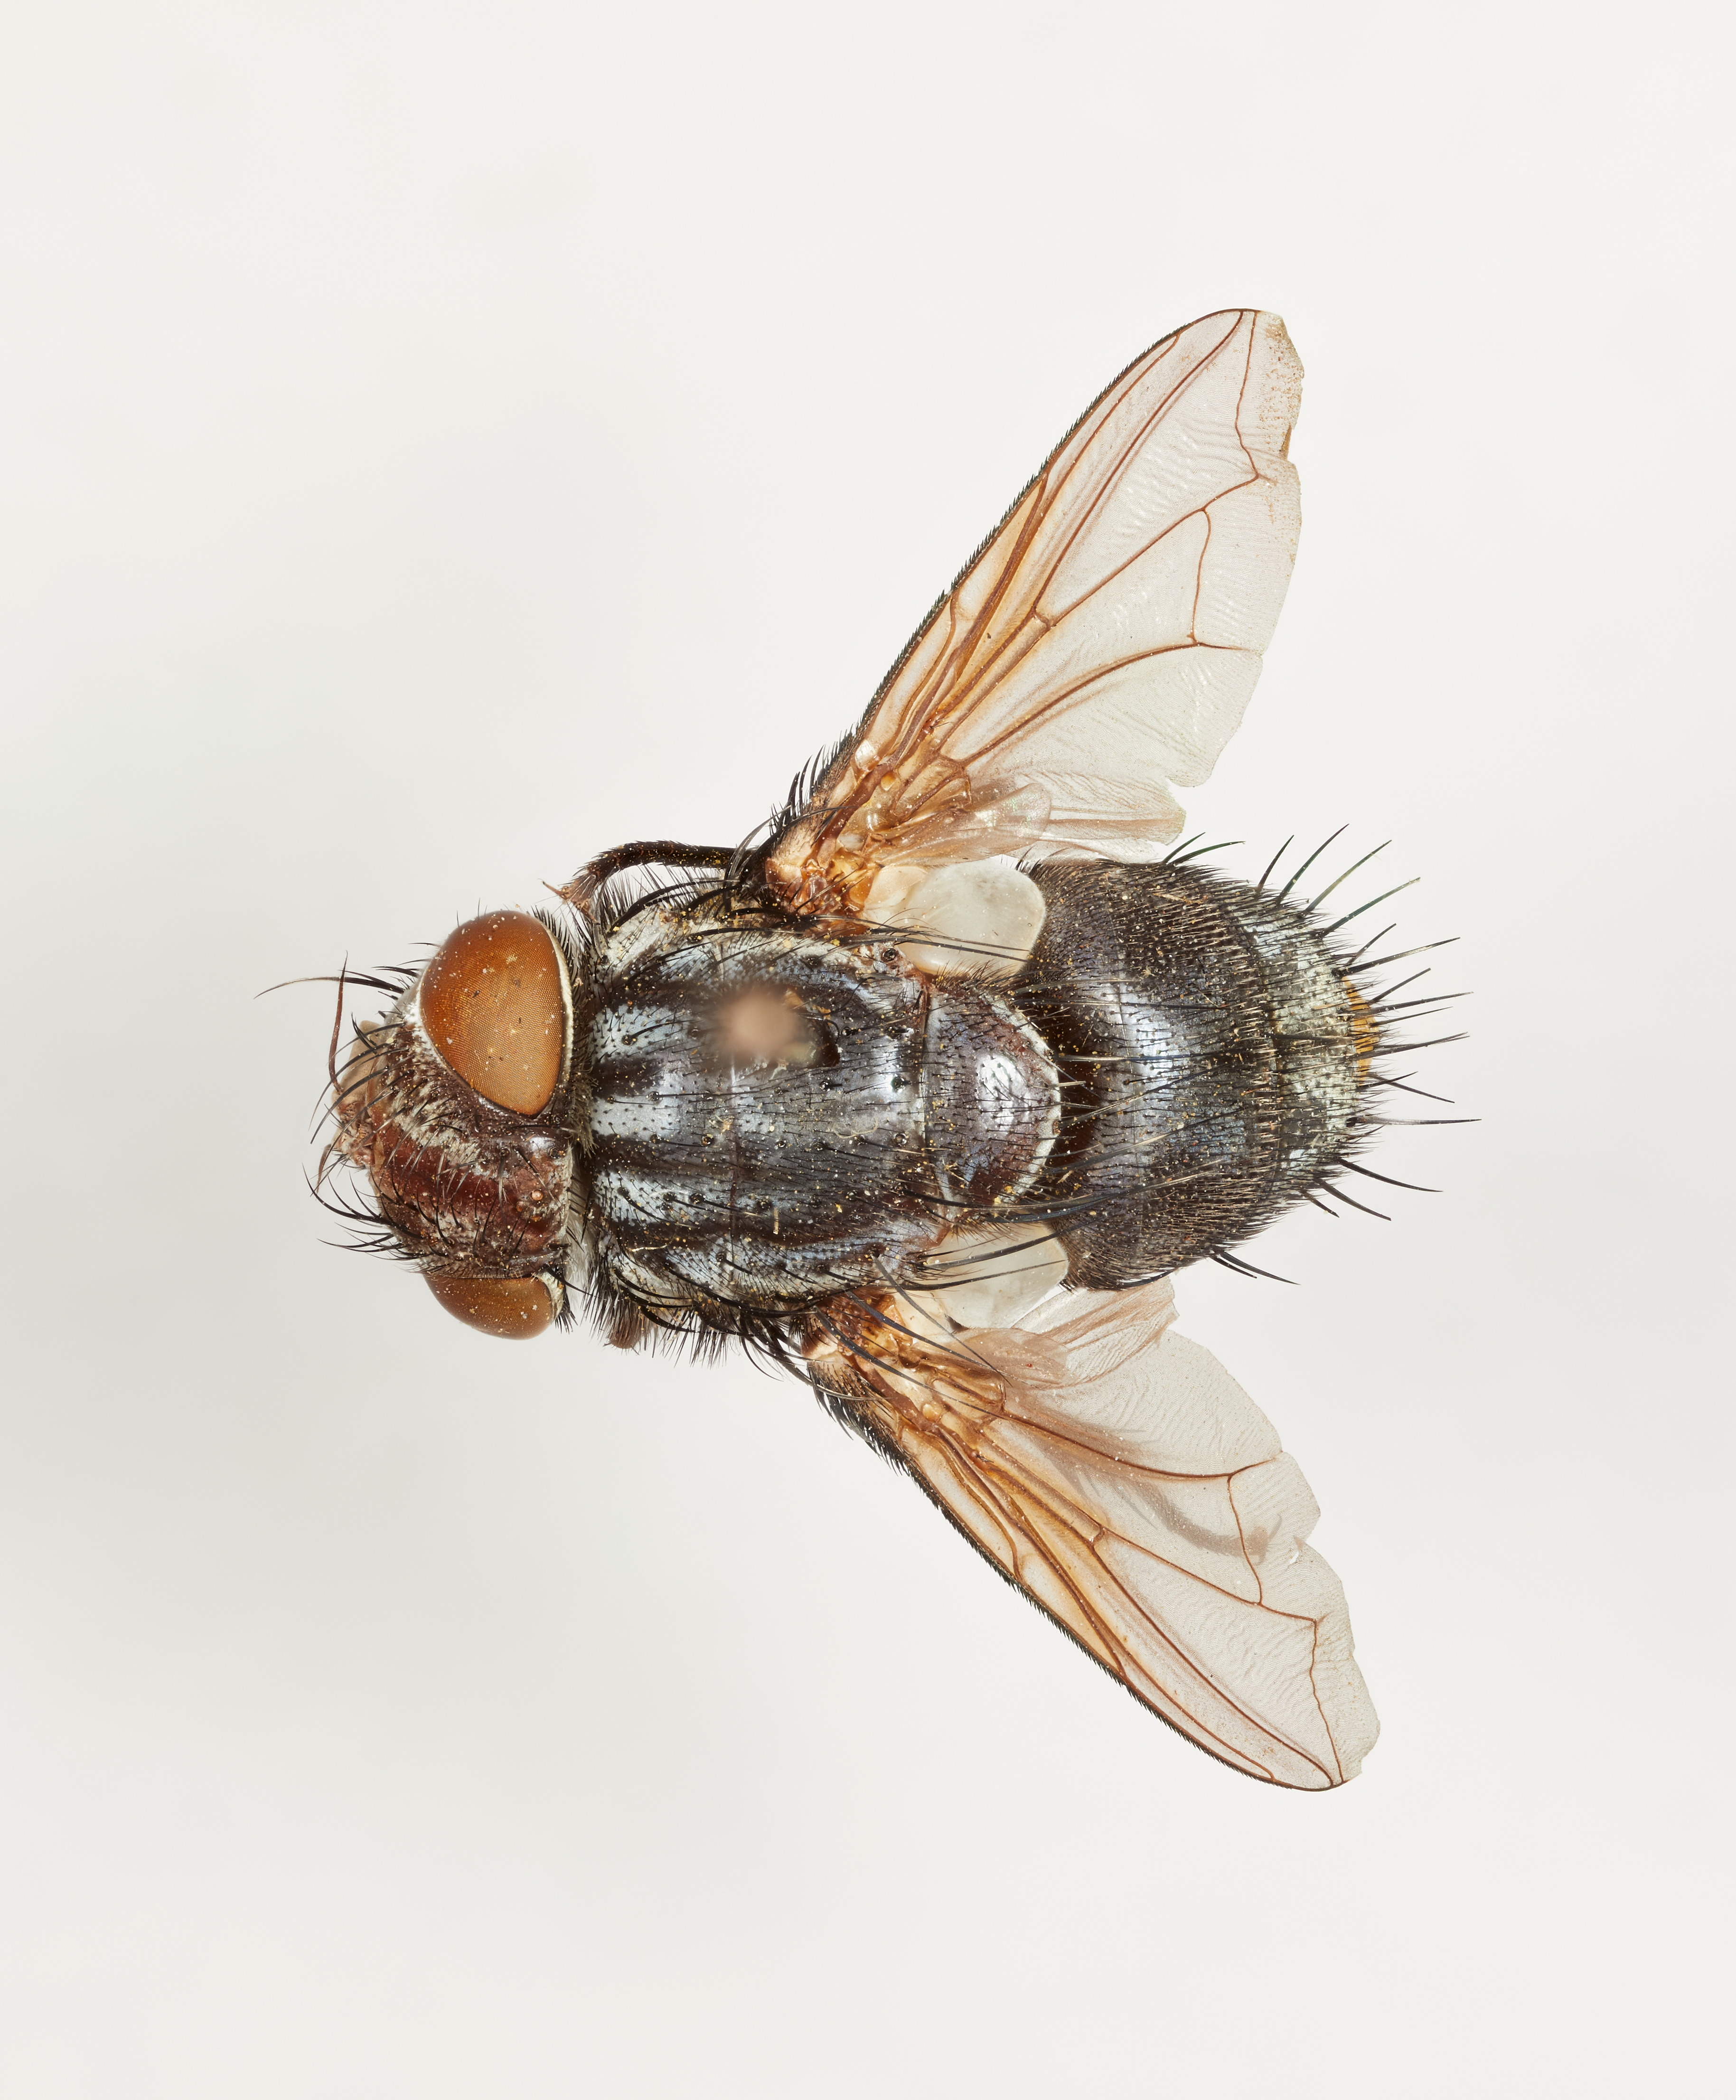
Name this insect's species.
Belvosia omissa
